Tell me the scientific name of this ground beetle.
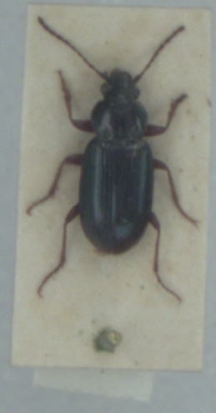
Pogonus chalceus
